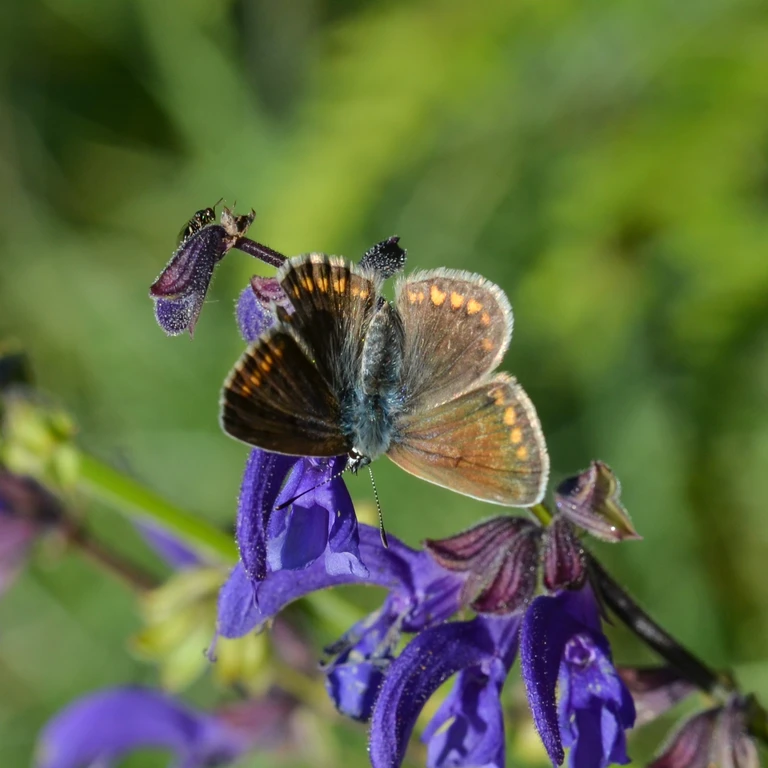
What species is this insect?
Aricia agestis/artaxerxes
